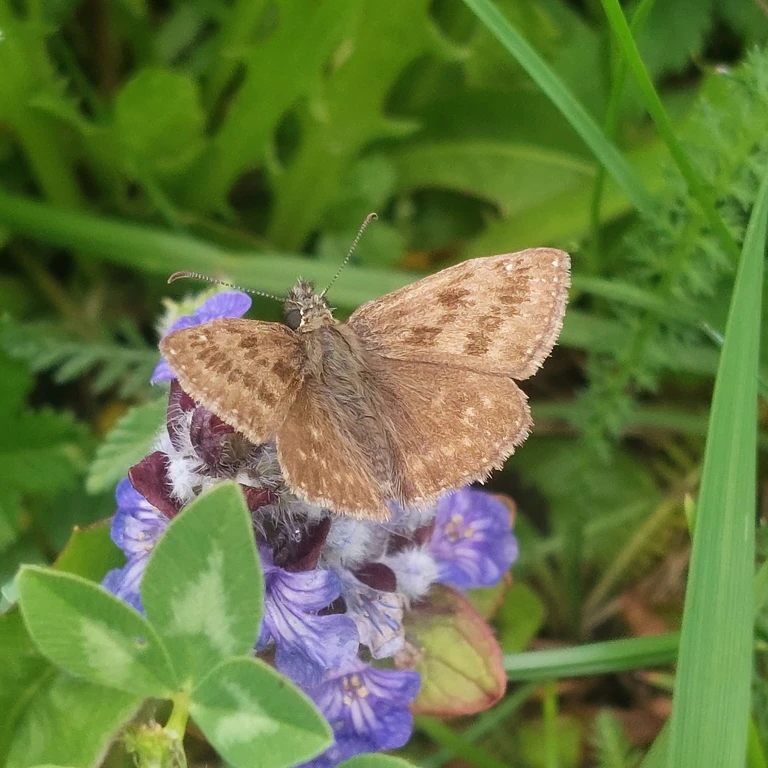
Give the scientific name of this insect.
Erynnis tages
